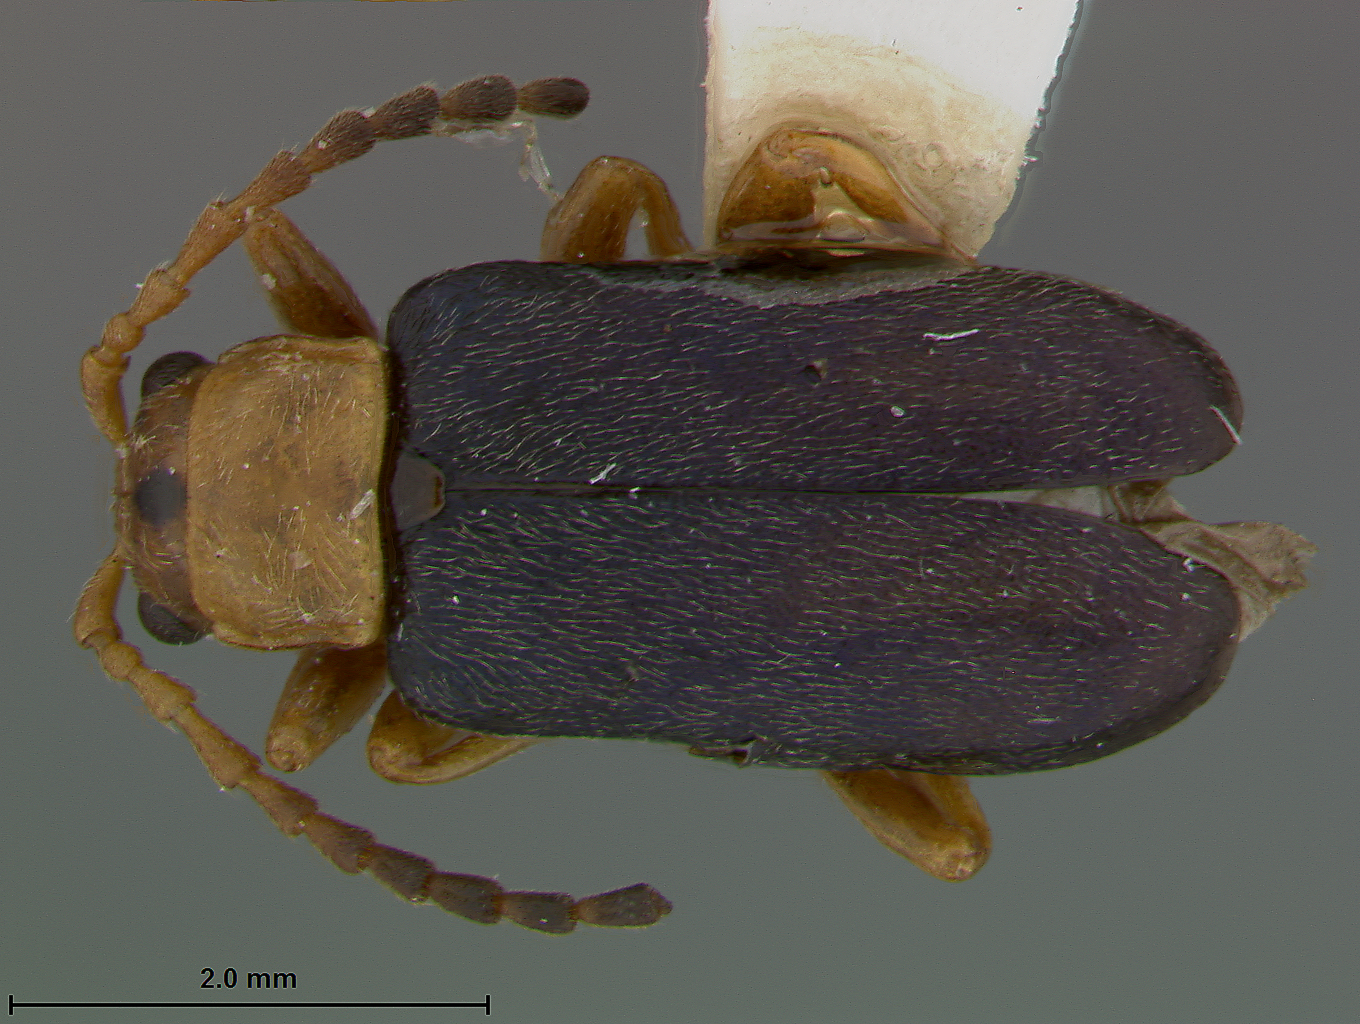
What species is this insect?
Phyllobrotica blakeae
